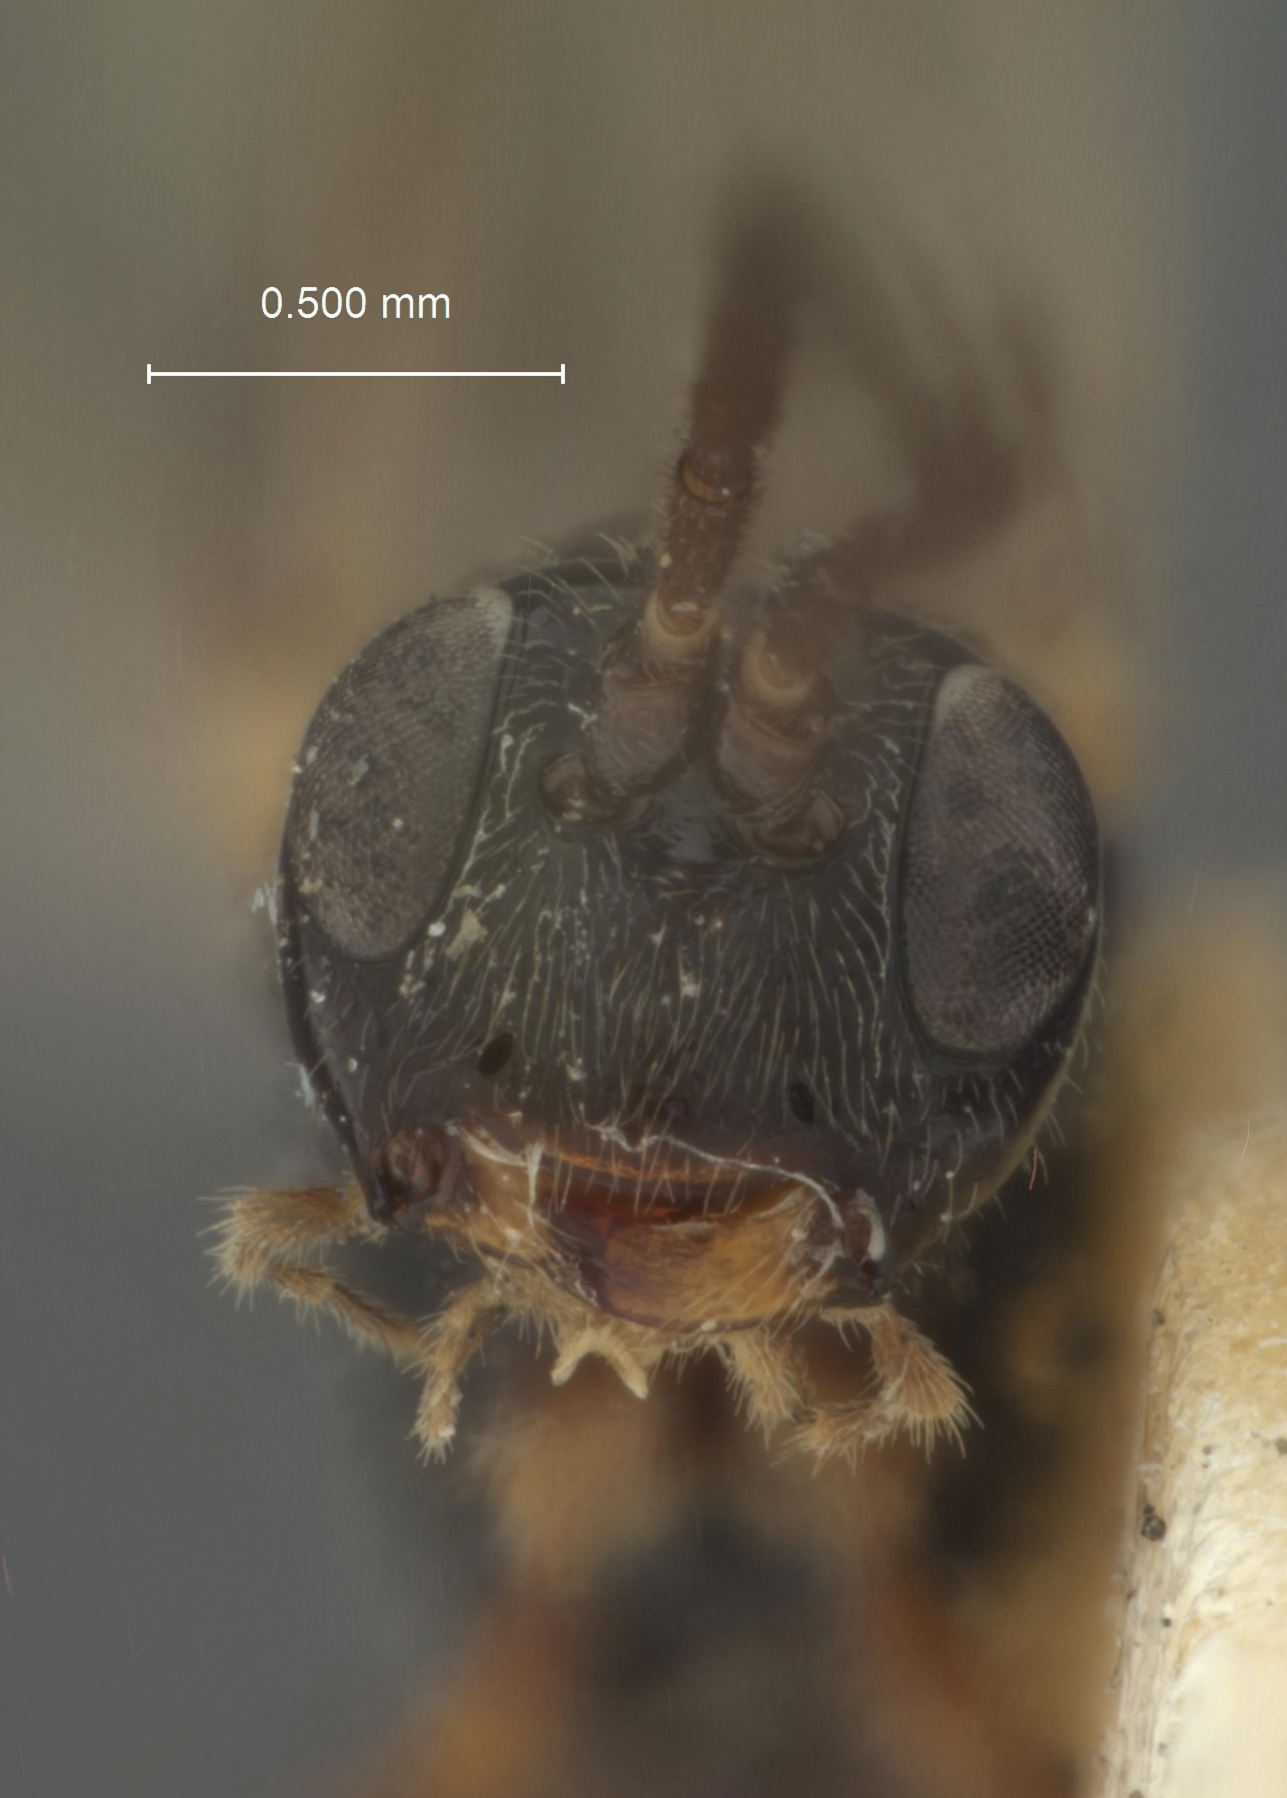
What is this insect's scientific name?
Exolytus niger
